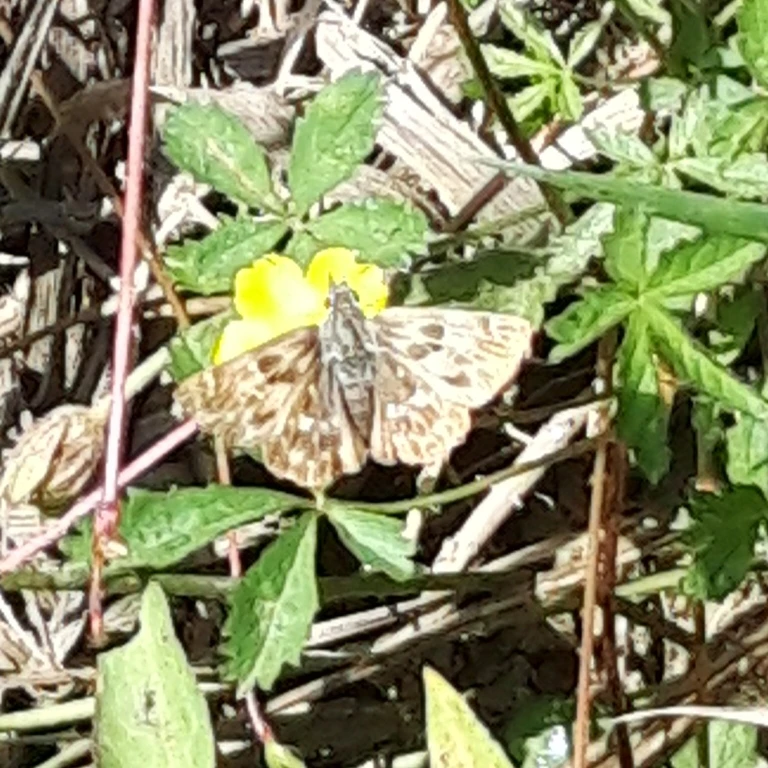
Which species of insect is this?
Muschampia floccifera (also Carcharodus floccifera)
